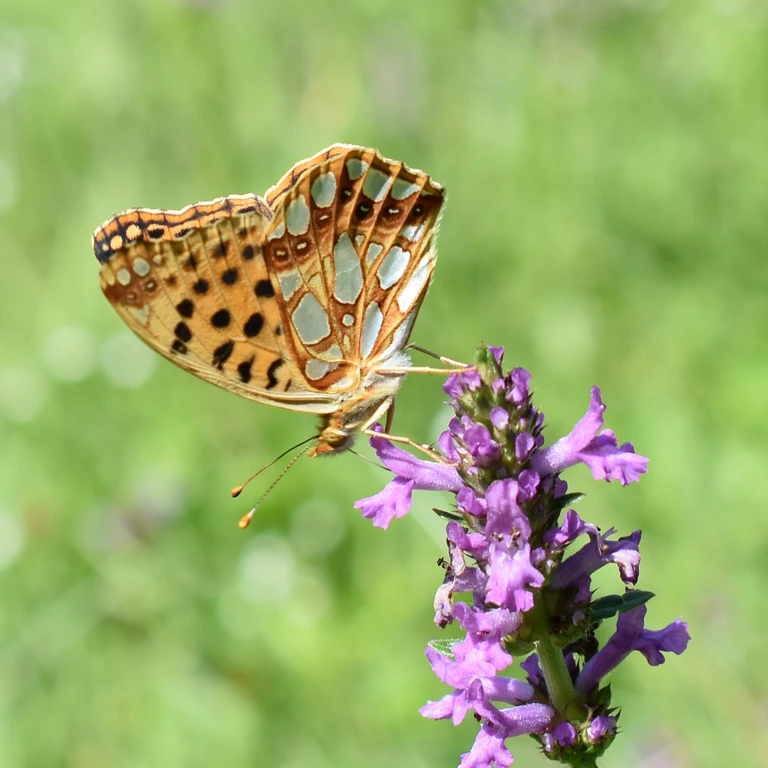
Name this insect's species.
Issoria lathonia
